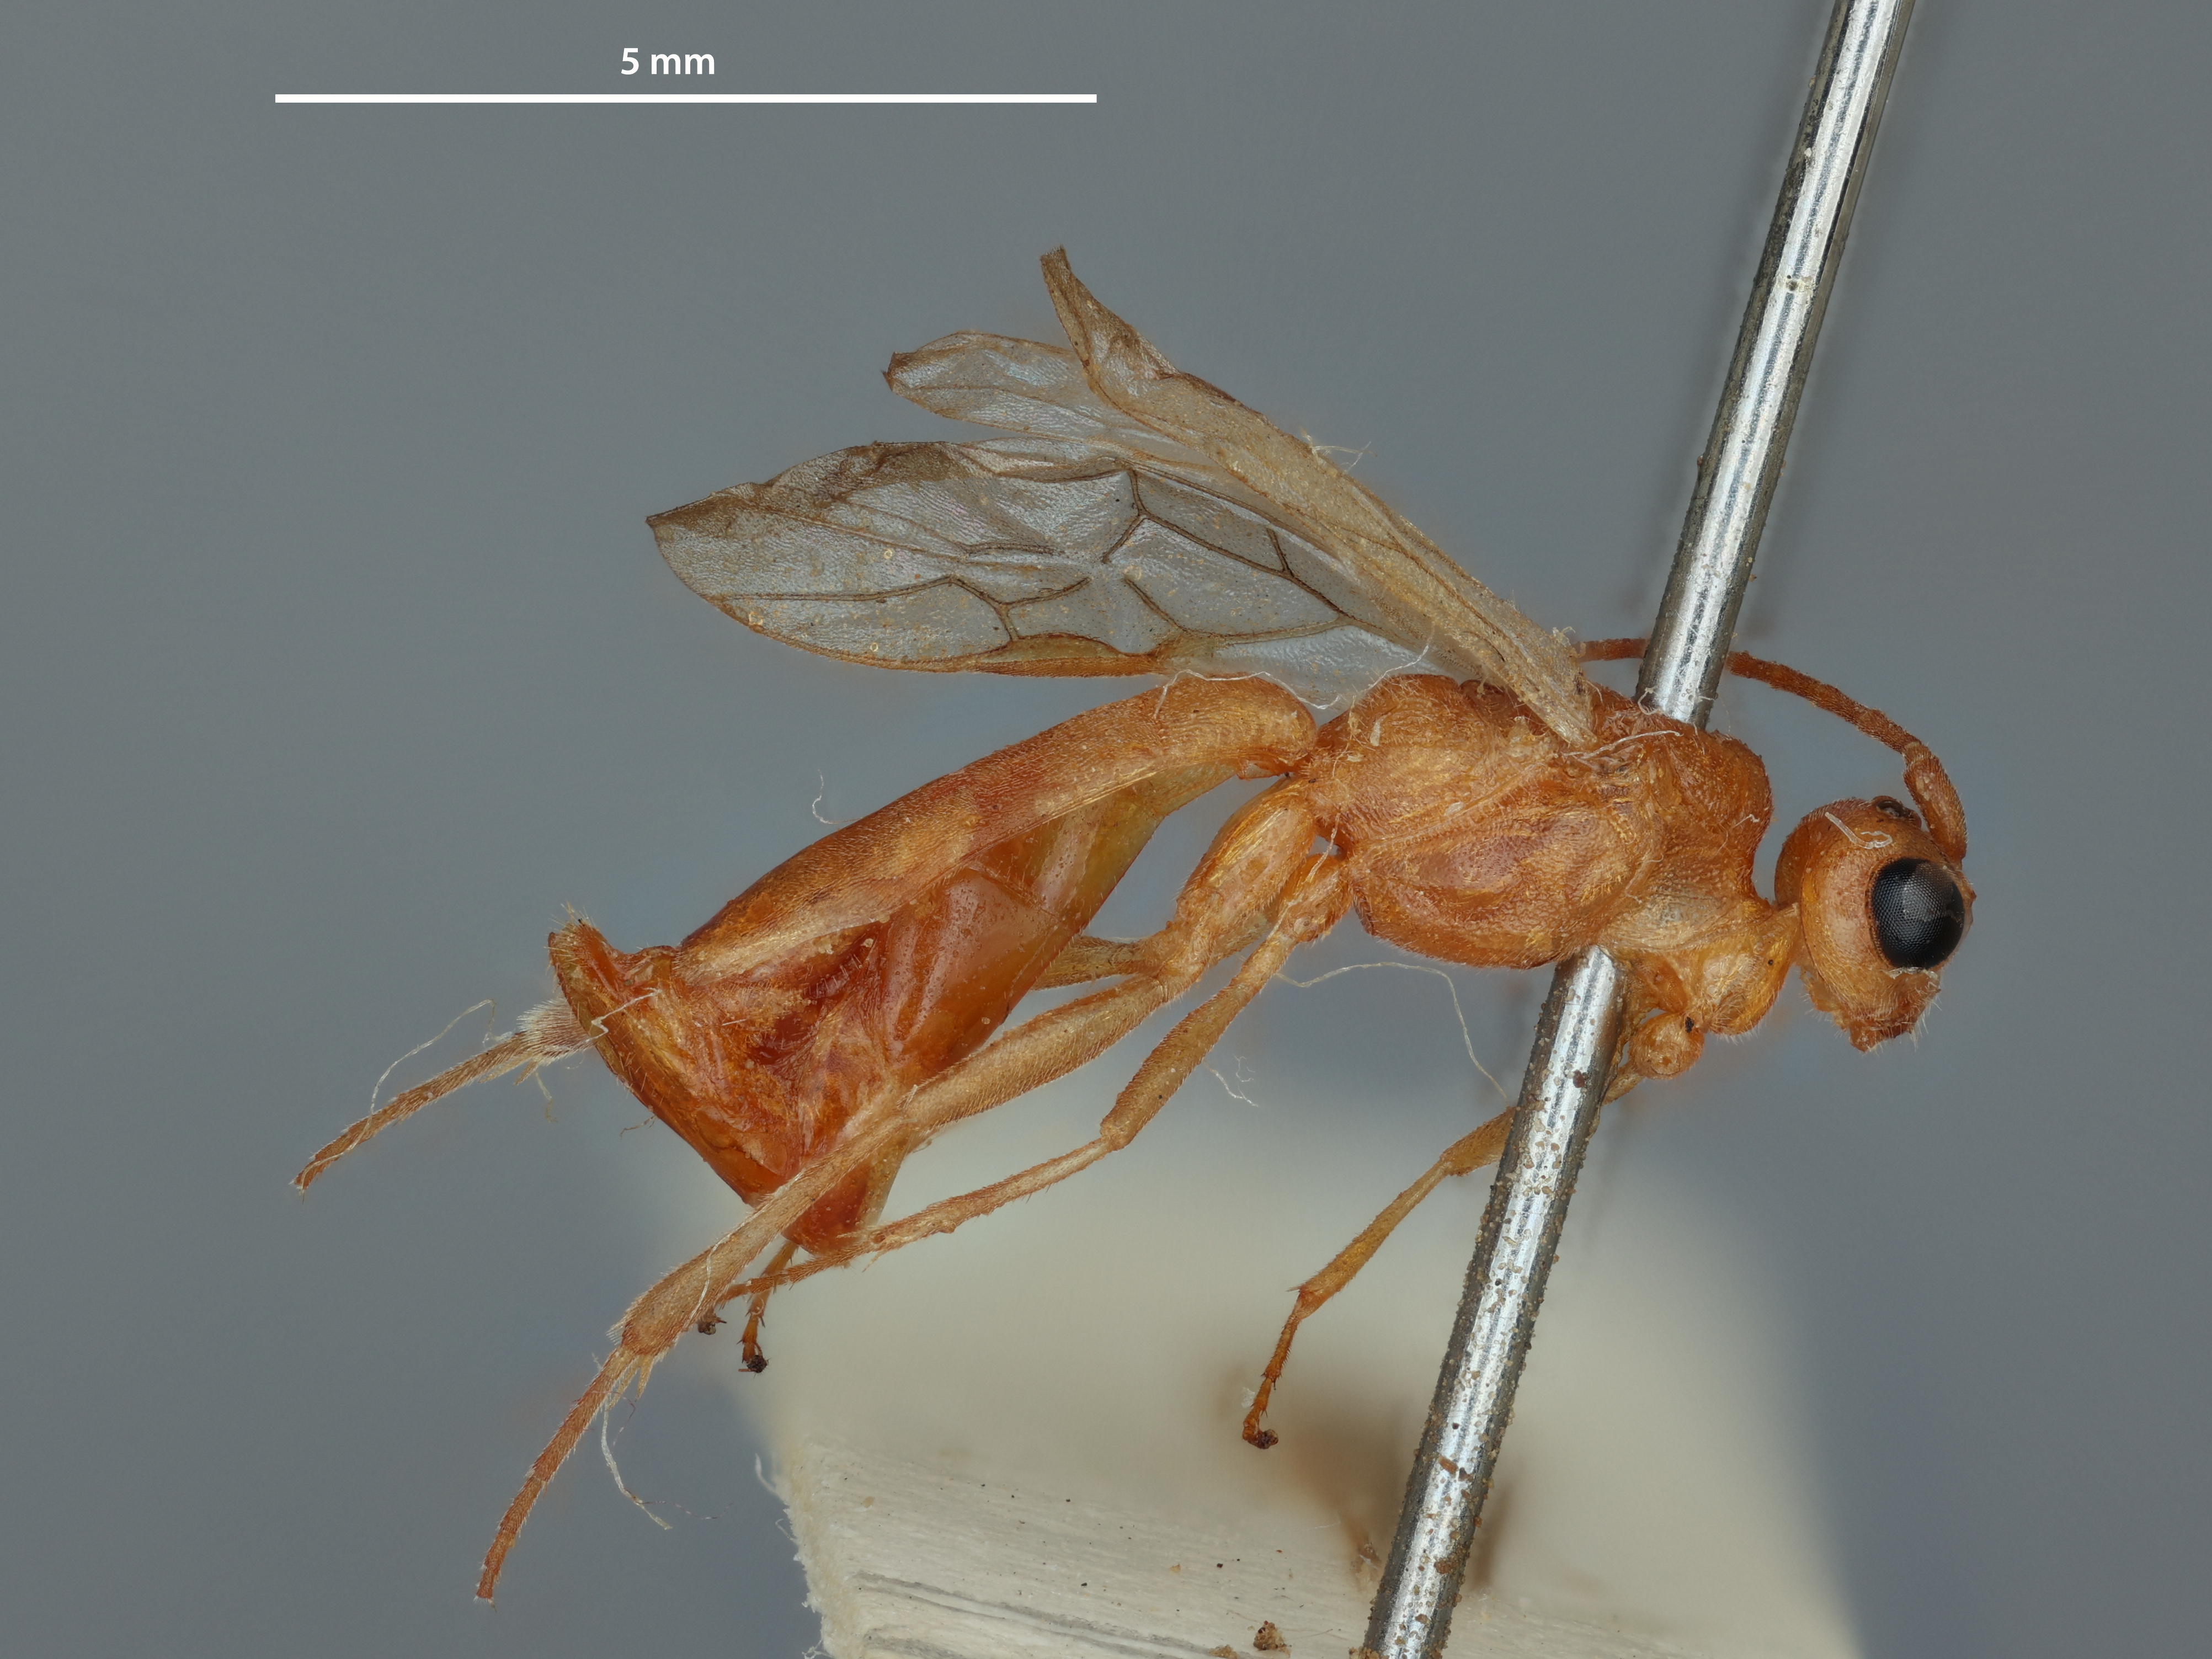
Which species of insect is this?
Phanerotoma mirabilis
